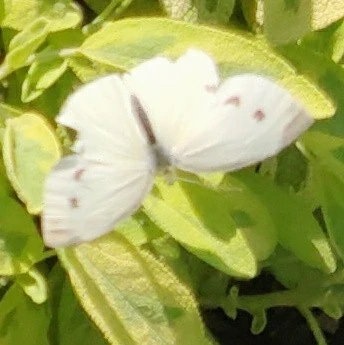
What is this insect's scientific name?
Pieris rapae
